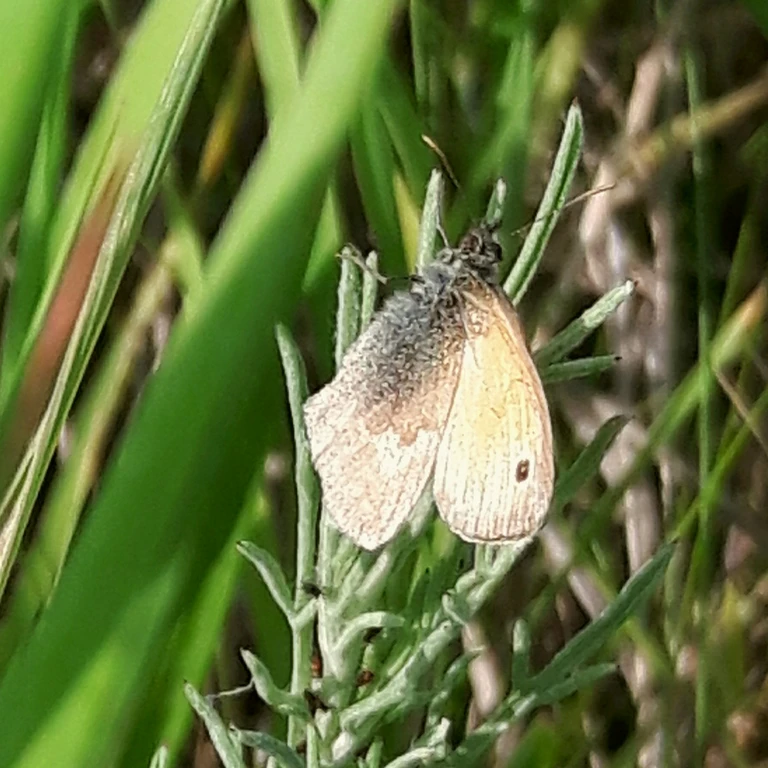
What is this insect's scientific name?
Coenonympha pamphilus
